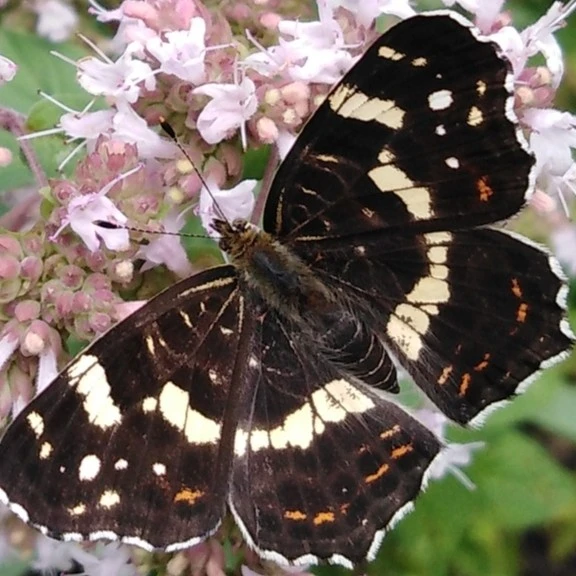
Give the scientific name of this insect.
Araschnia levana
